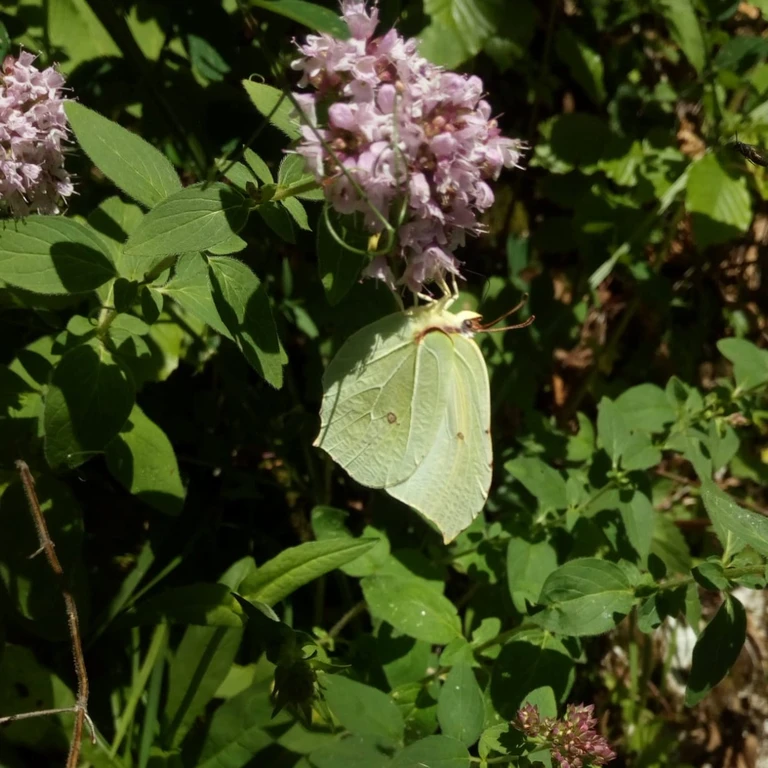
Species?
Gonepteryx rhamni
